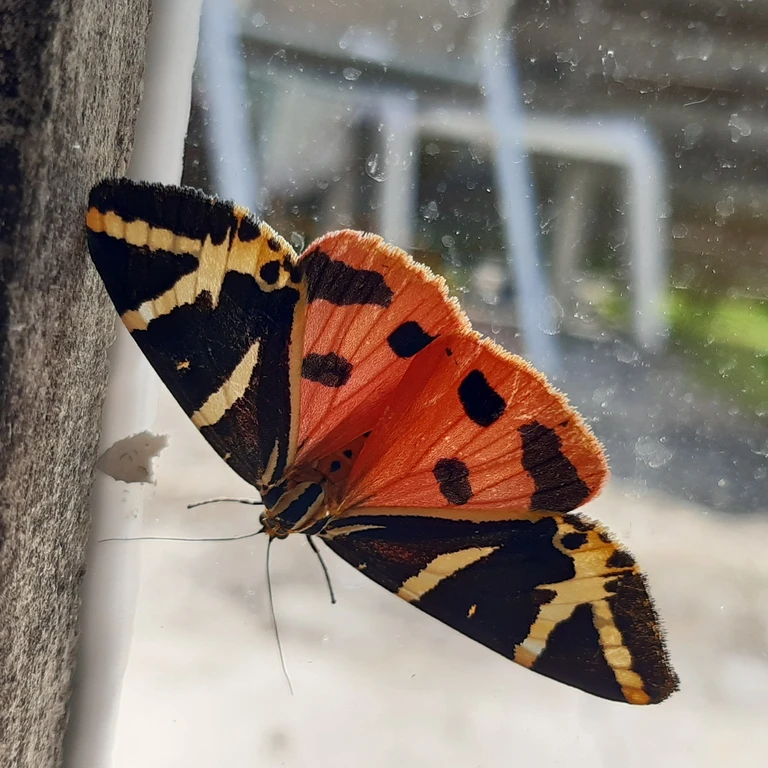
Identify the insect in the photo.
Euplagia quadripunctaria
